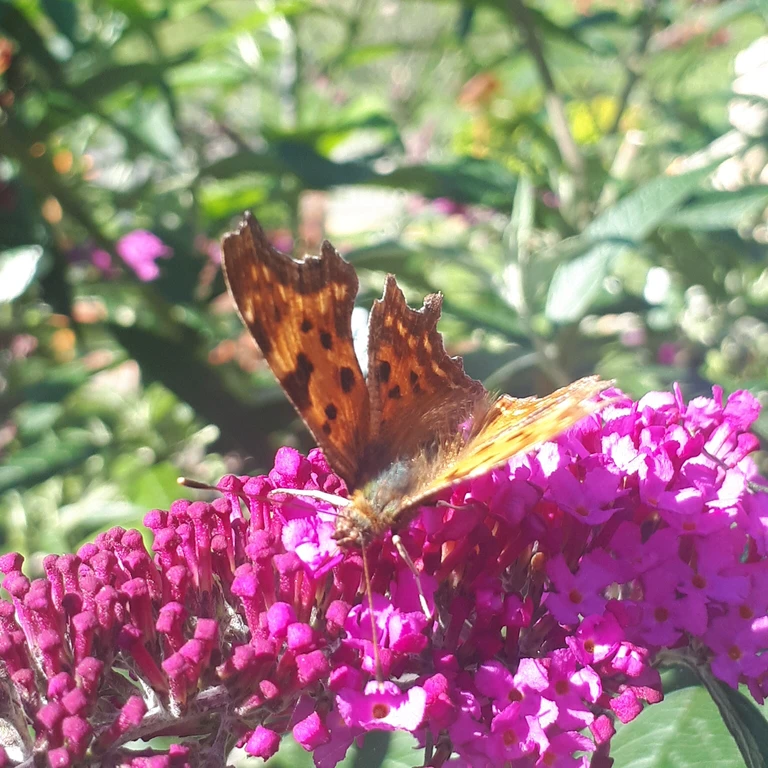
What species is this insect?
Polygonia c-album
